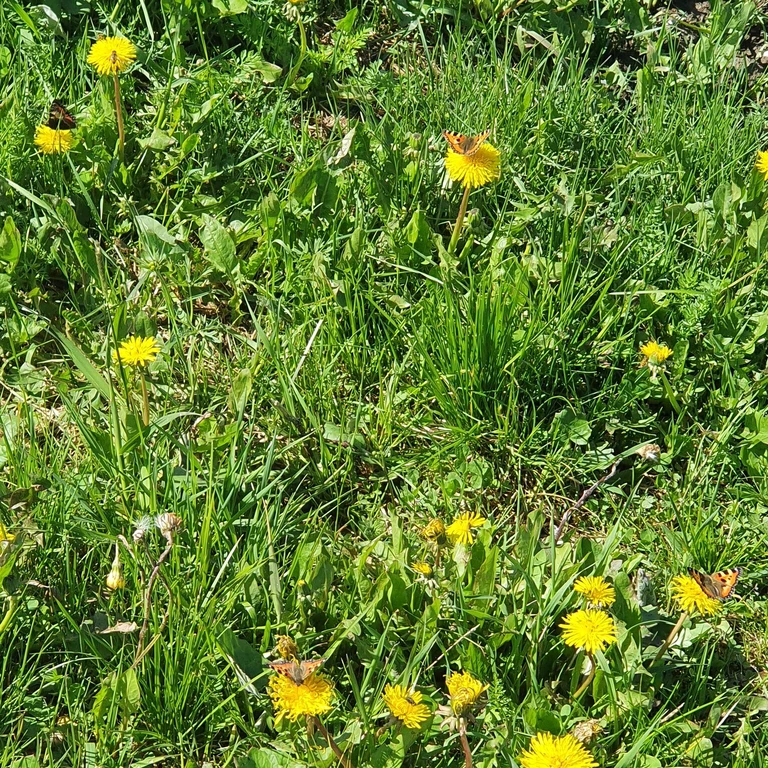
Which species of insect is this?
Aglais urticae
